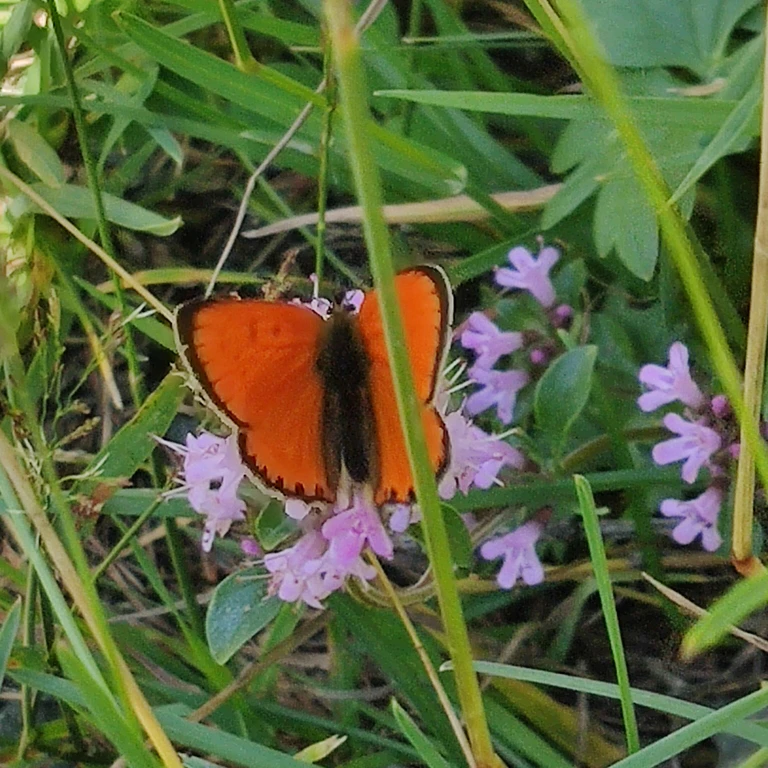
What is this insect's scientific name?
Lycaena virgaureae
